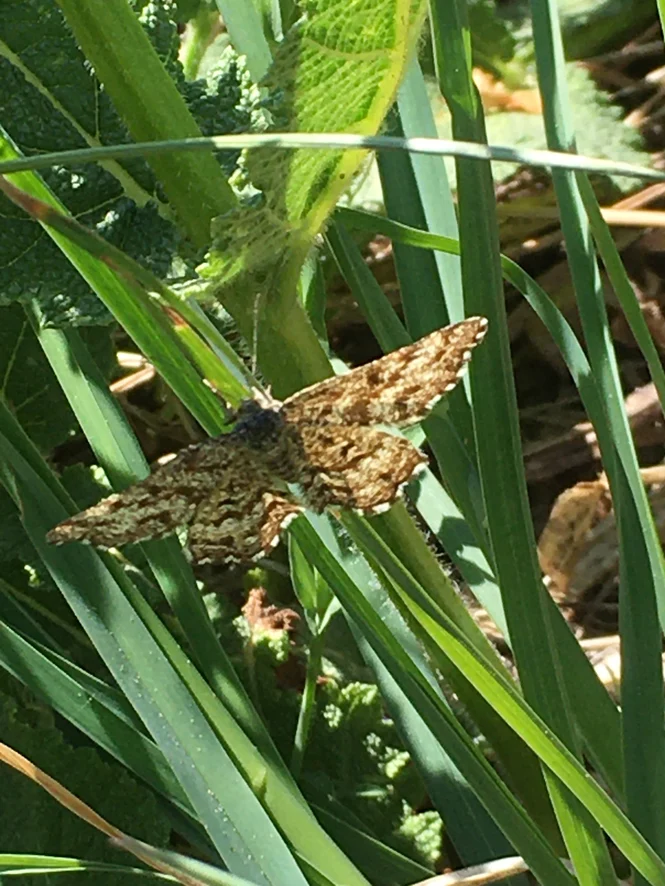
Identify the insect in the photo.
Ematurga atomaria
